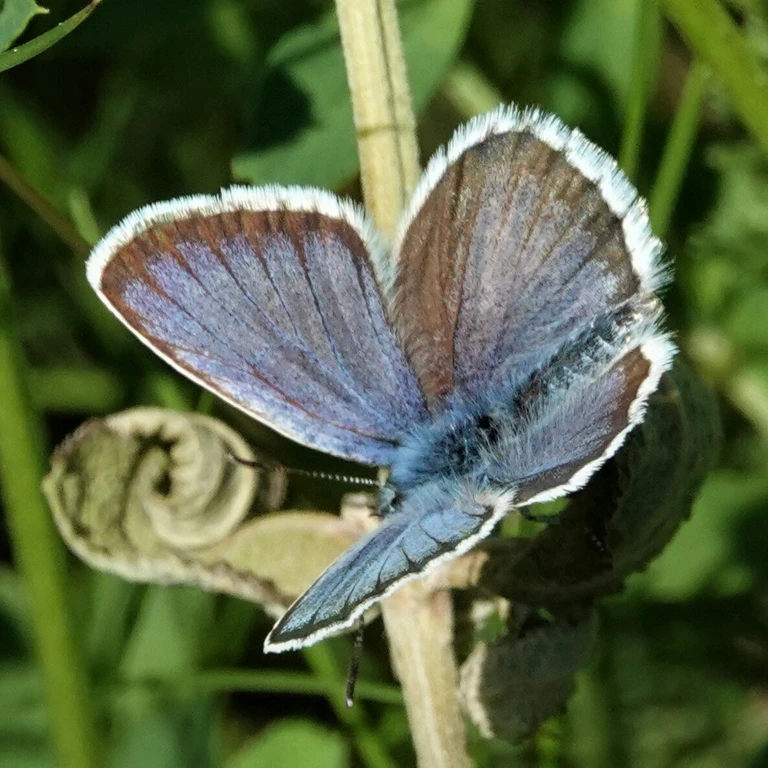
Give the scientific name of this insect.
Plebejus argus
